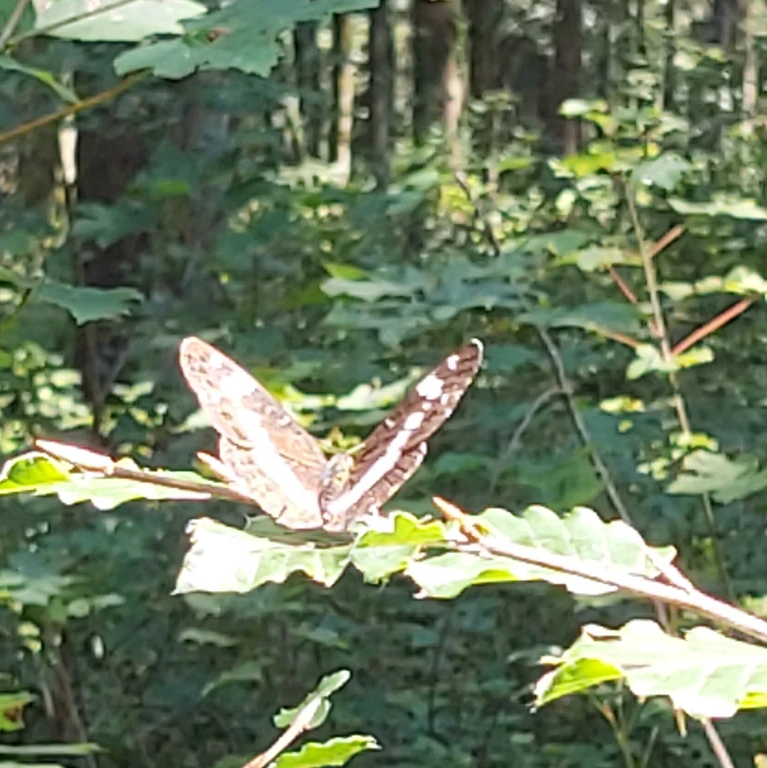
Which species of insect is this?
Limenitis camilla (also Ladoga camilla)
